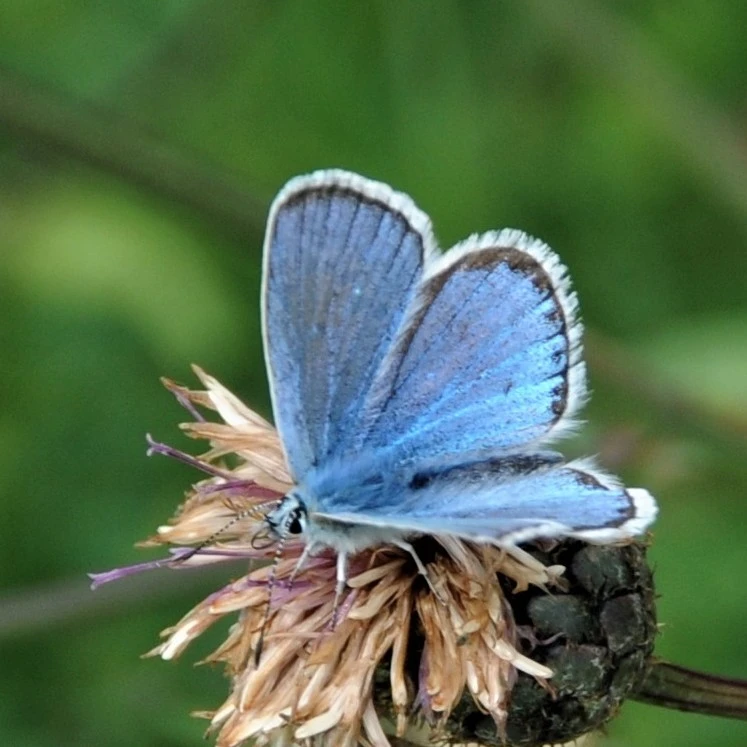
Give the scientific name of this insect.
Cupido argiades (also Elkalyce argiades)
